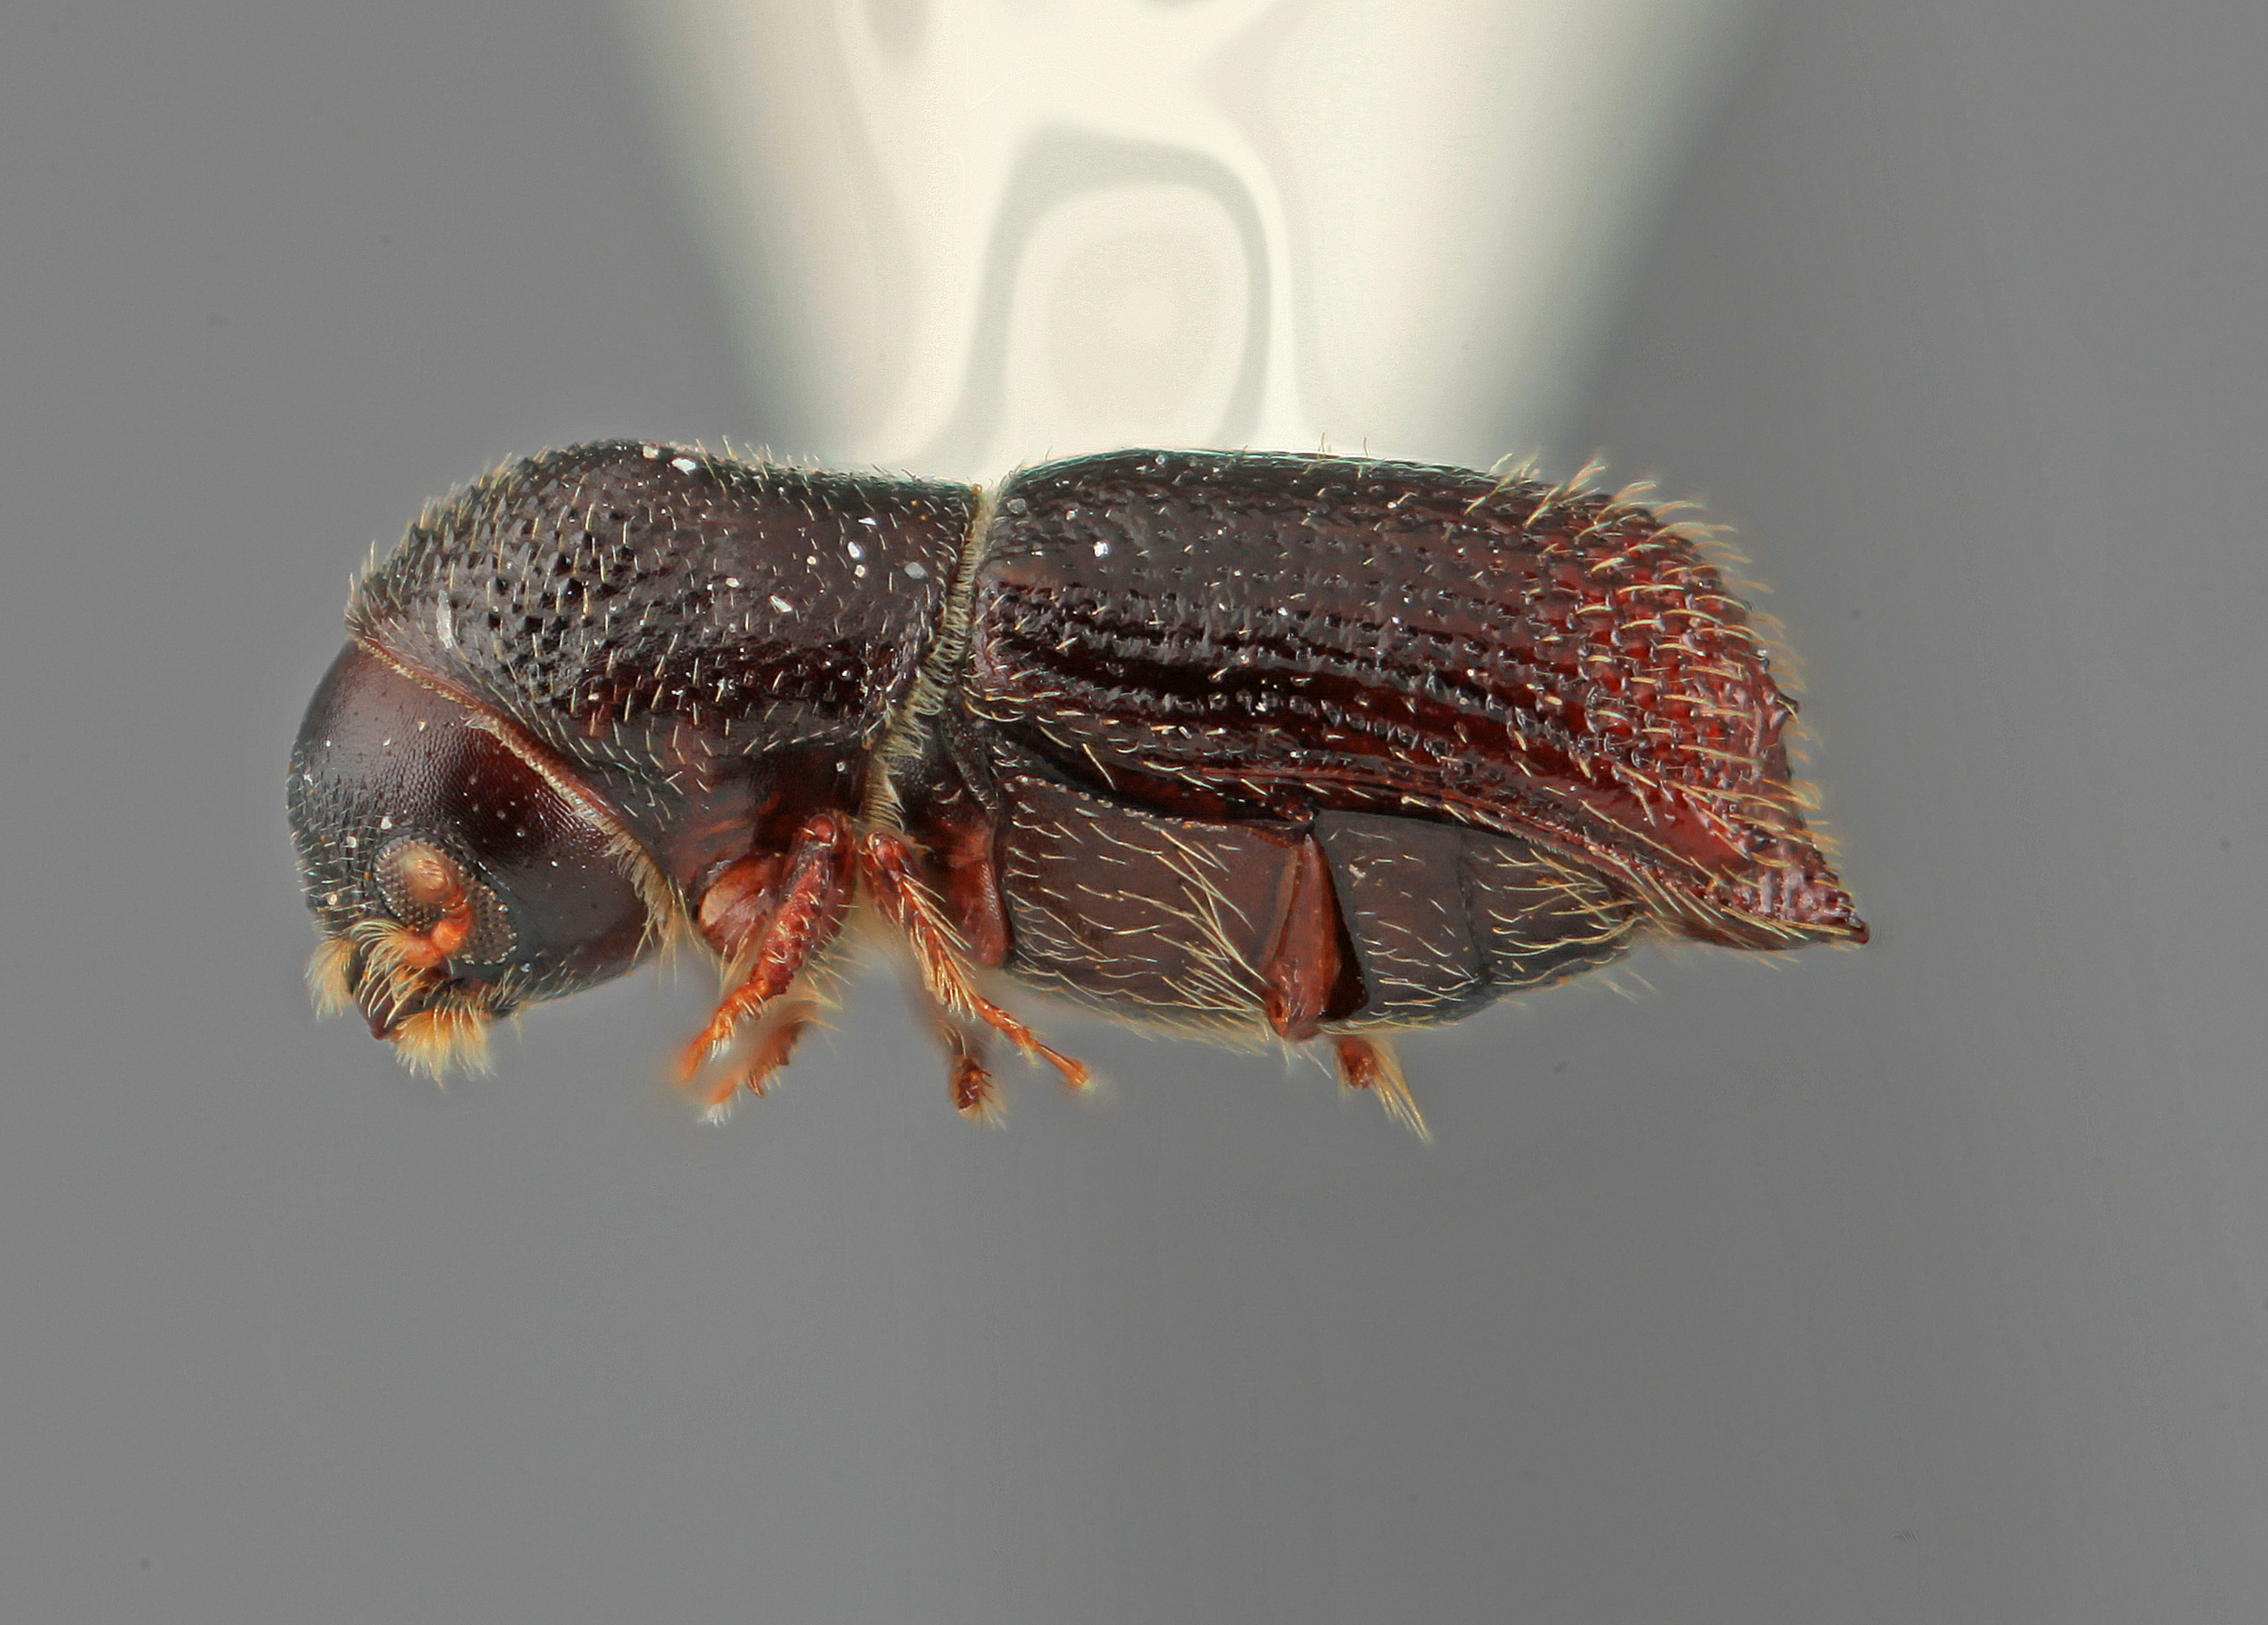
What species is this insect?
Hylocurus colombianus
